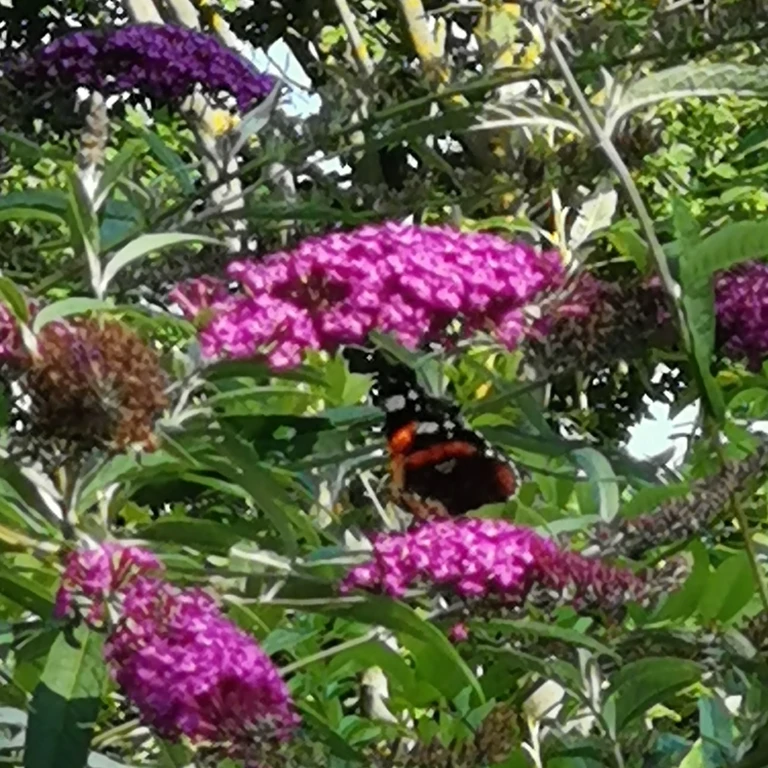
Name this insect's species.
Vanessa atalanta
